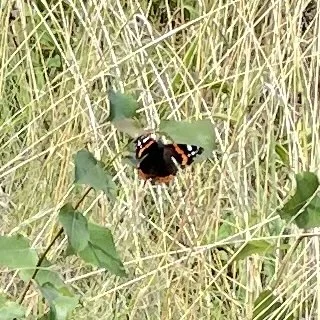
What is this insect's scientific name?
Vanessa atalanta
